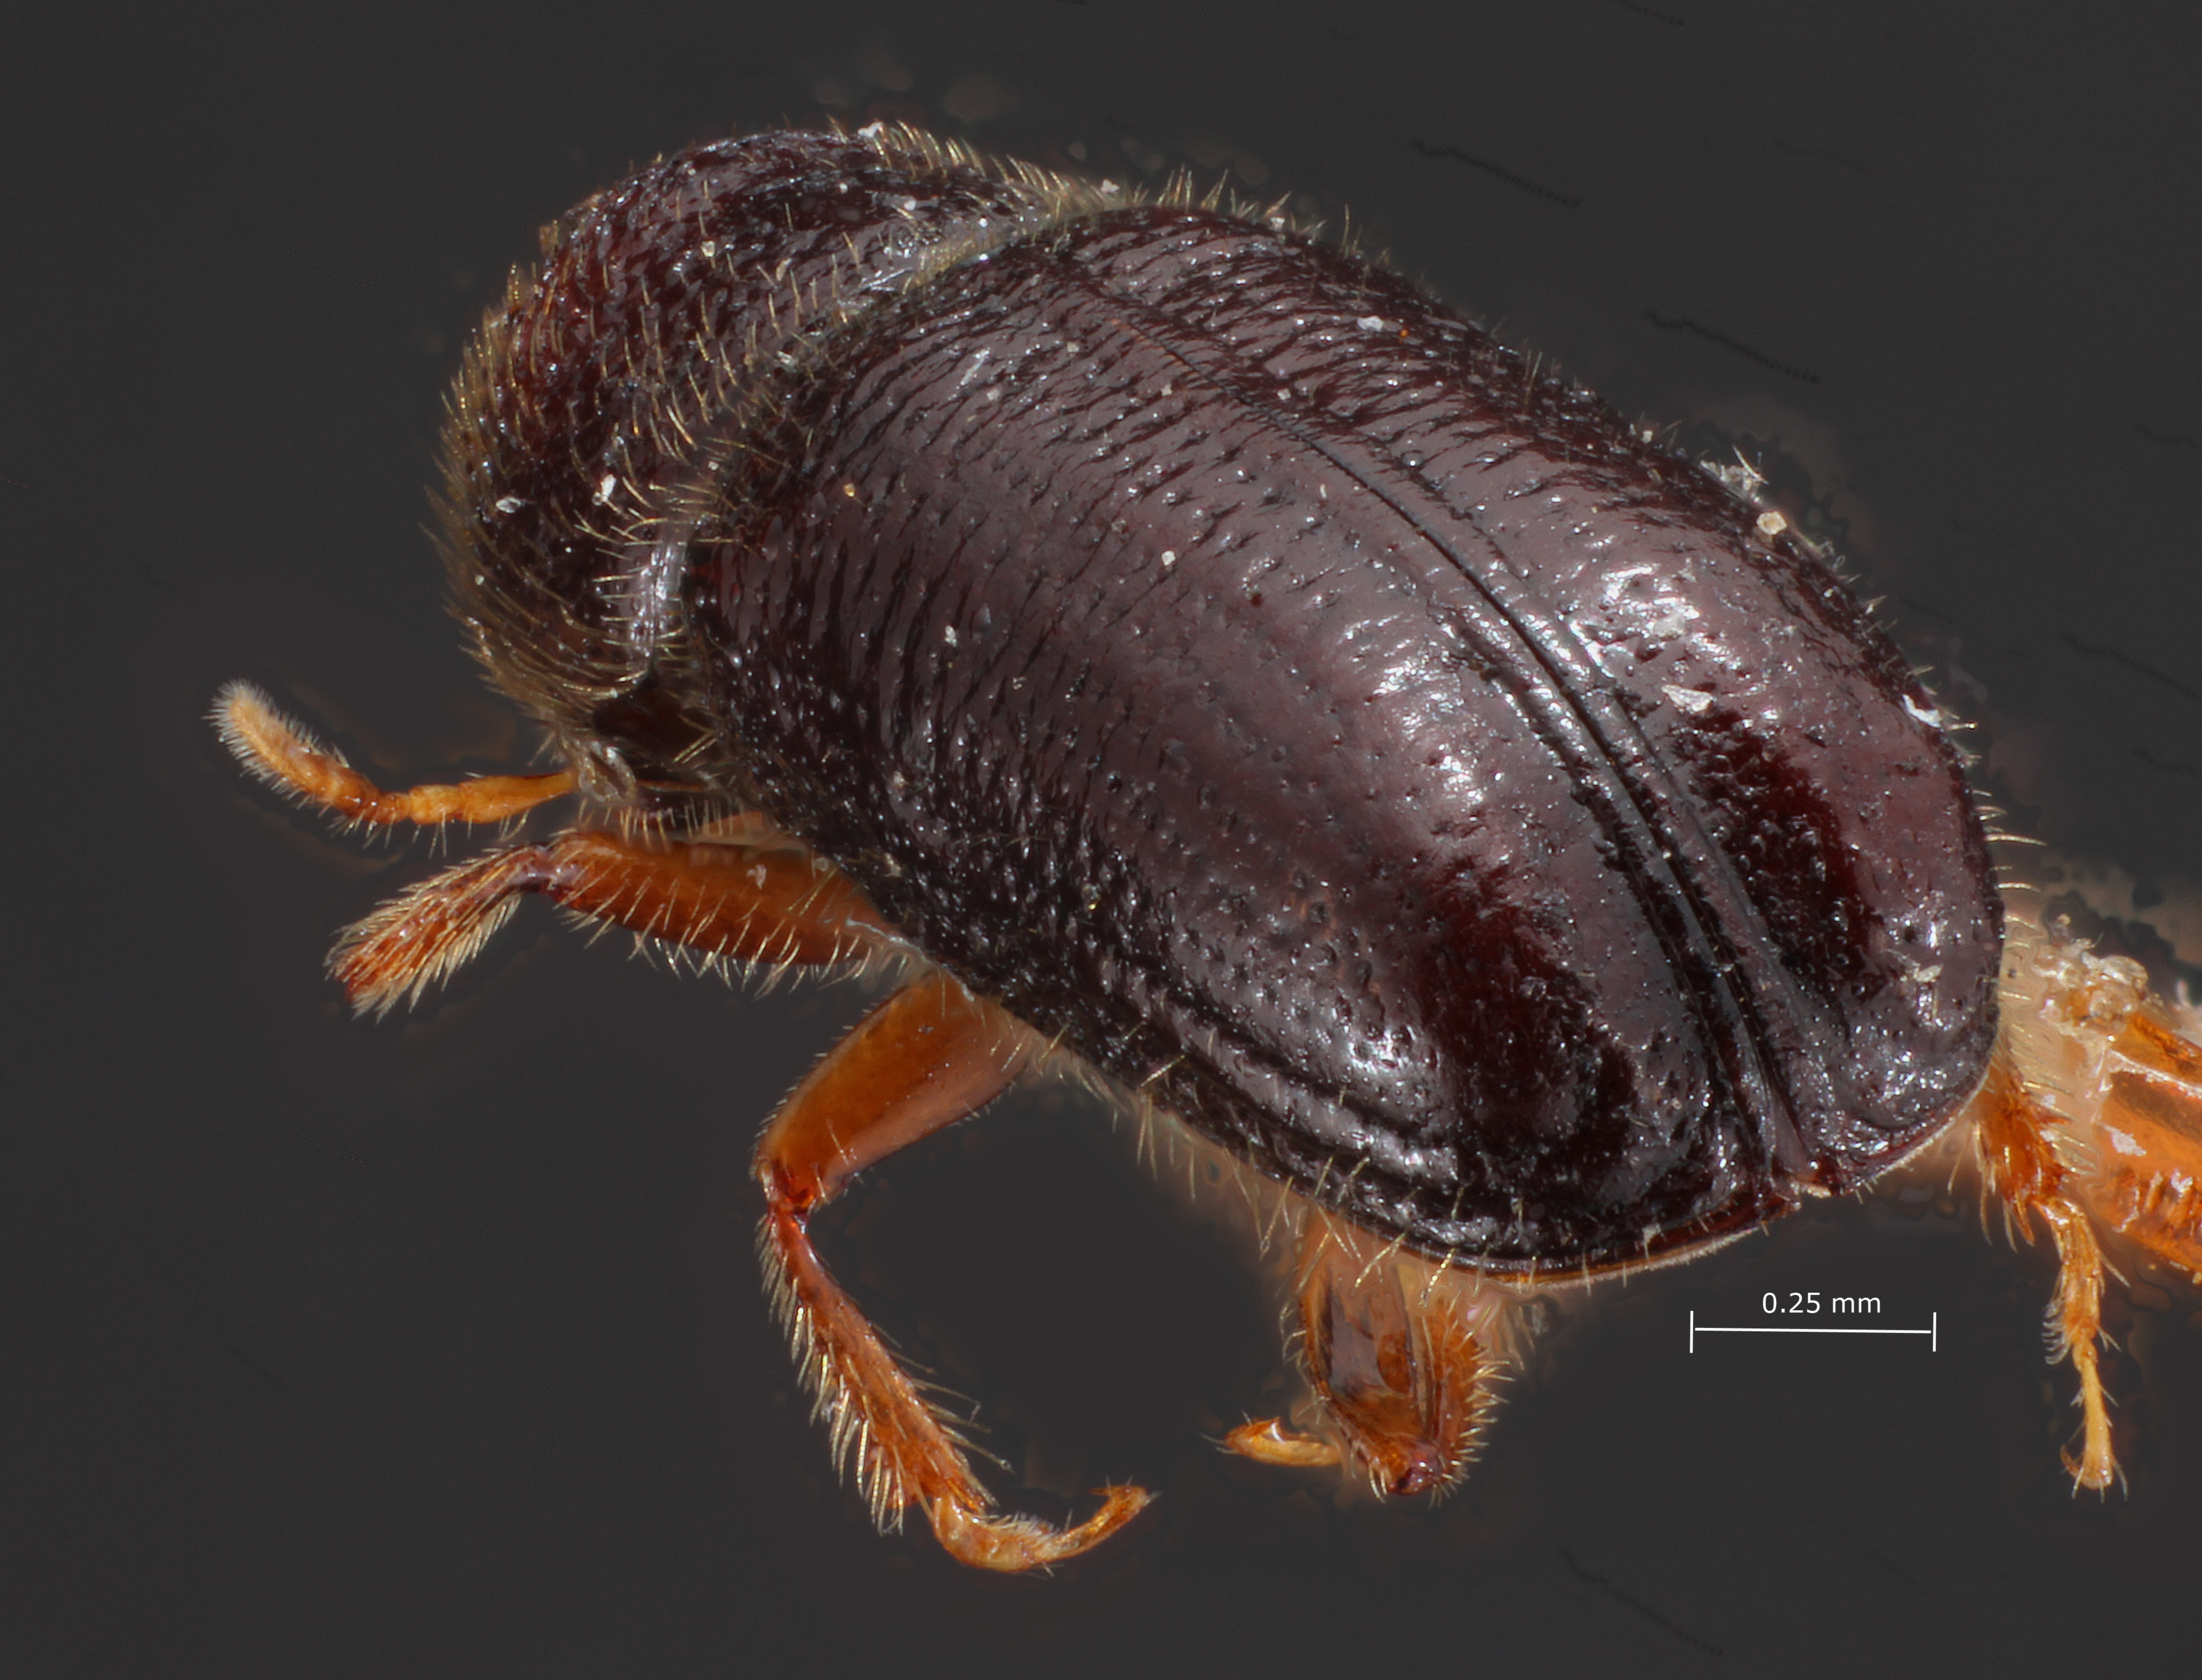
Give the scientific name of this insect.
Myeloborus fivazi
